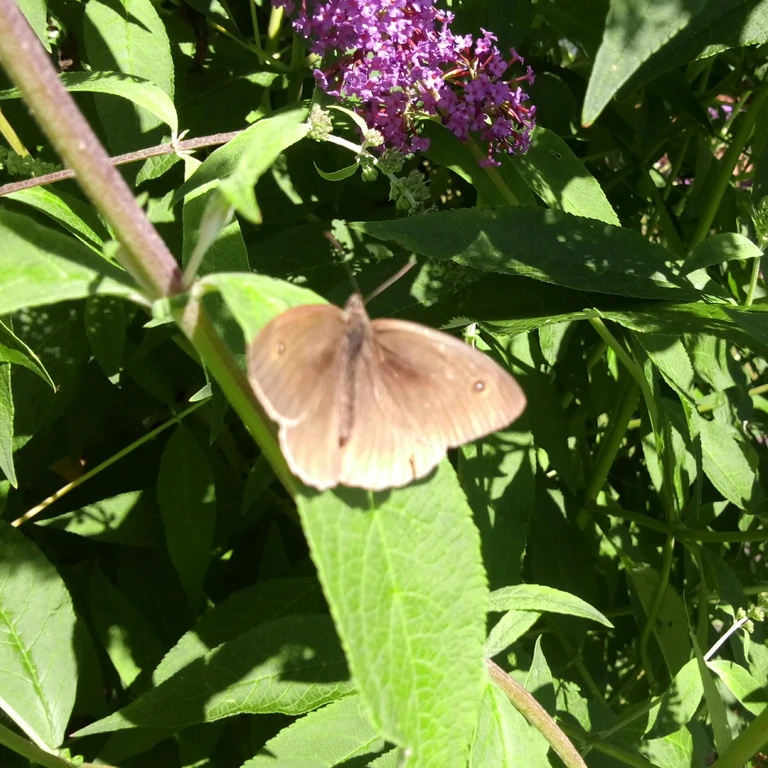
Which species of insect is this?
Maniola jurtina
